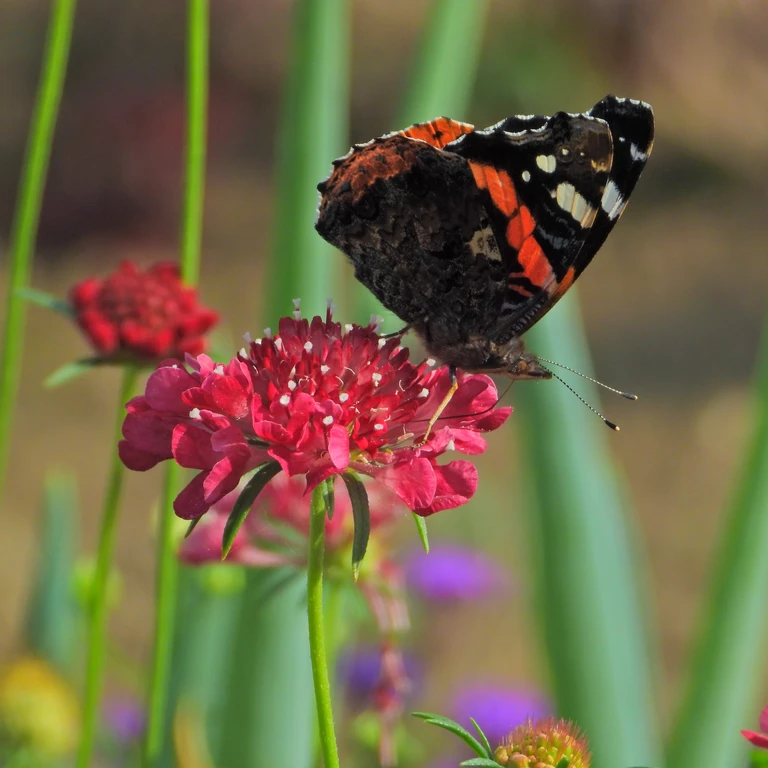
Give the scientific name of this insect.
Vanessa atalanta
